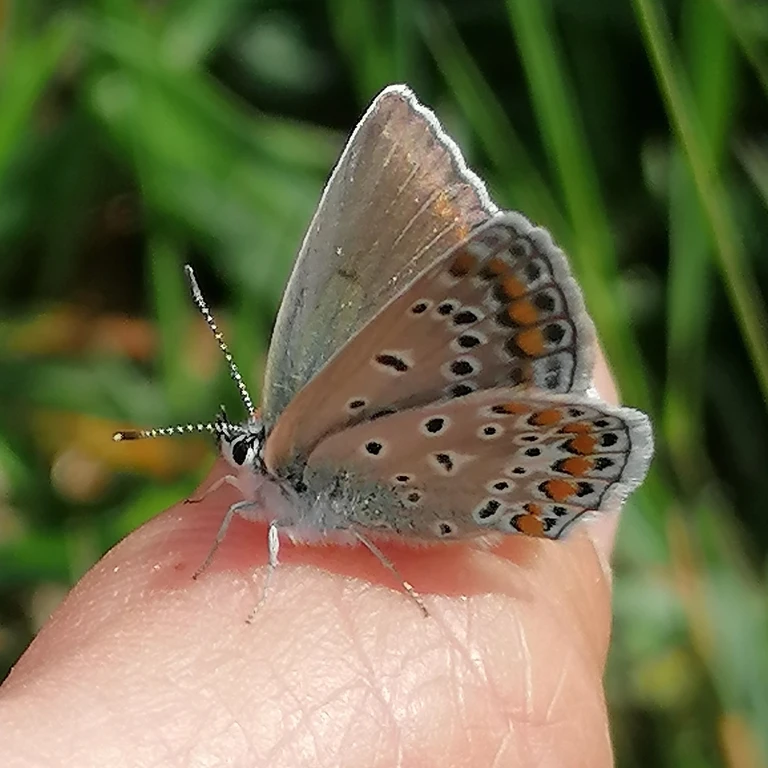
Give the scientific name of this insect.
Polyommatus icarus
